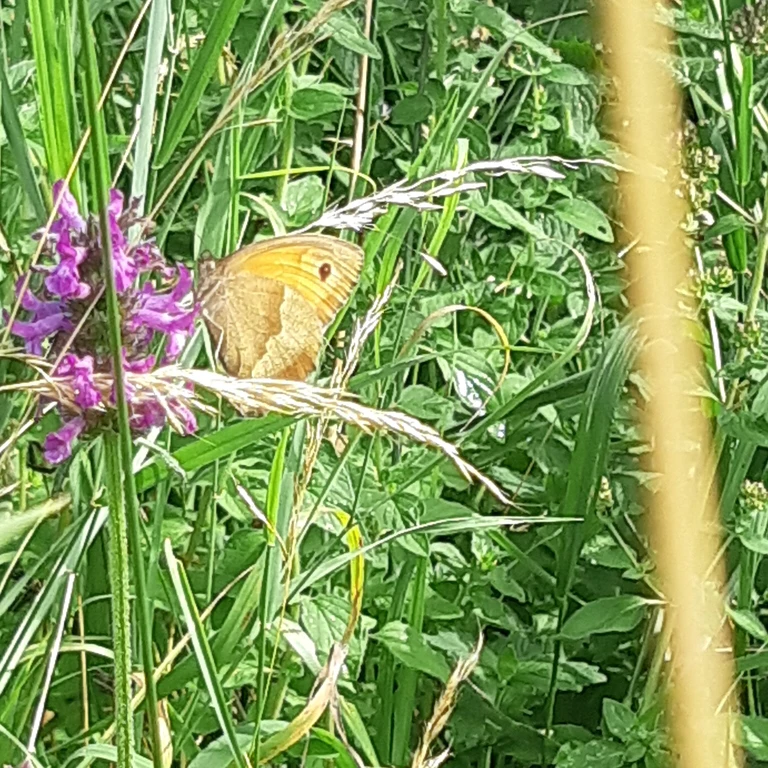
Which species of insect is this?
Maniola jurtina
